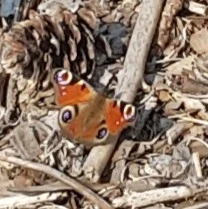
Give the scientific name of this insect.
Aglais io
